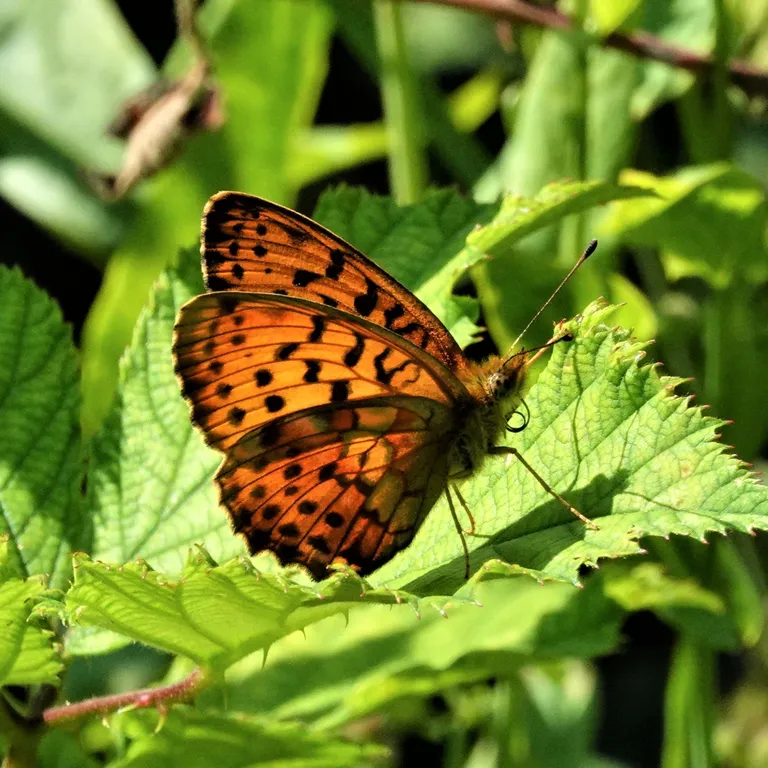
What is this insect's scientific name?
Brenthis daphne
